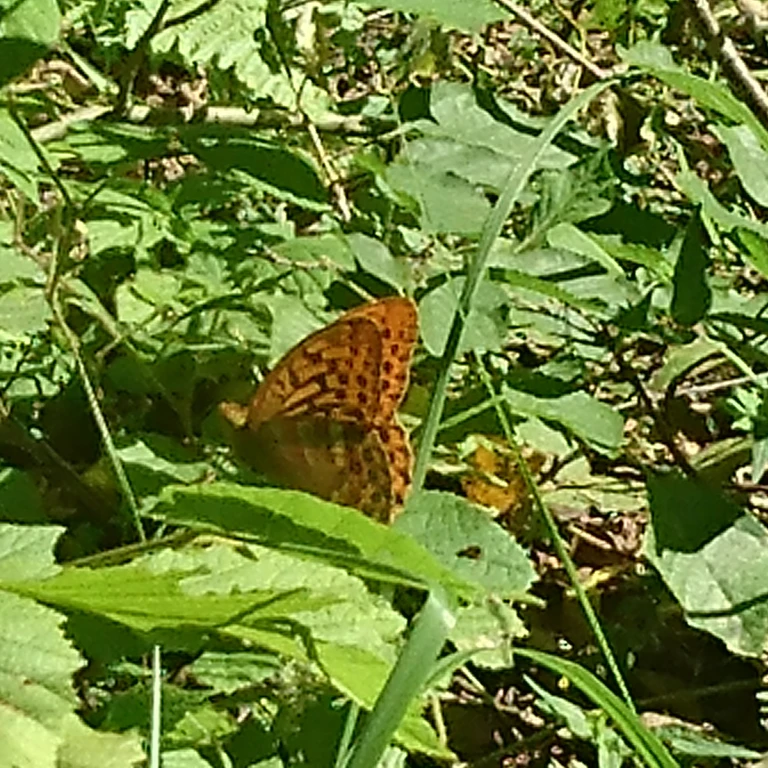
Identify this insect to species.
Argynnis paphia
